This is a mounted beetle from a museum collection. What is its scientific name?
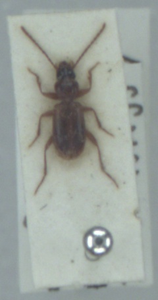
Trechoblemus micros
